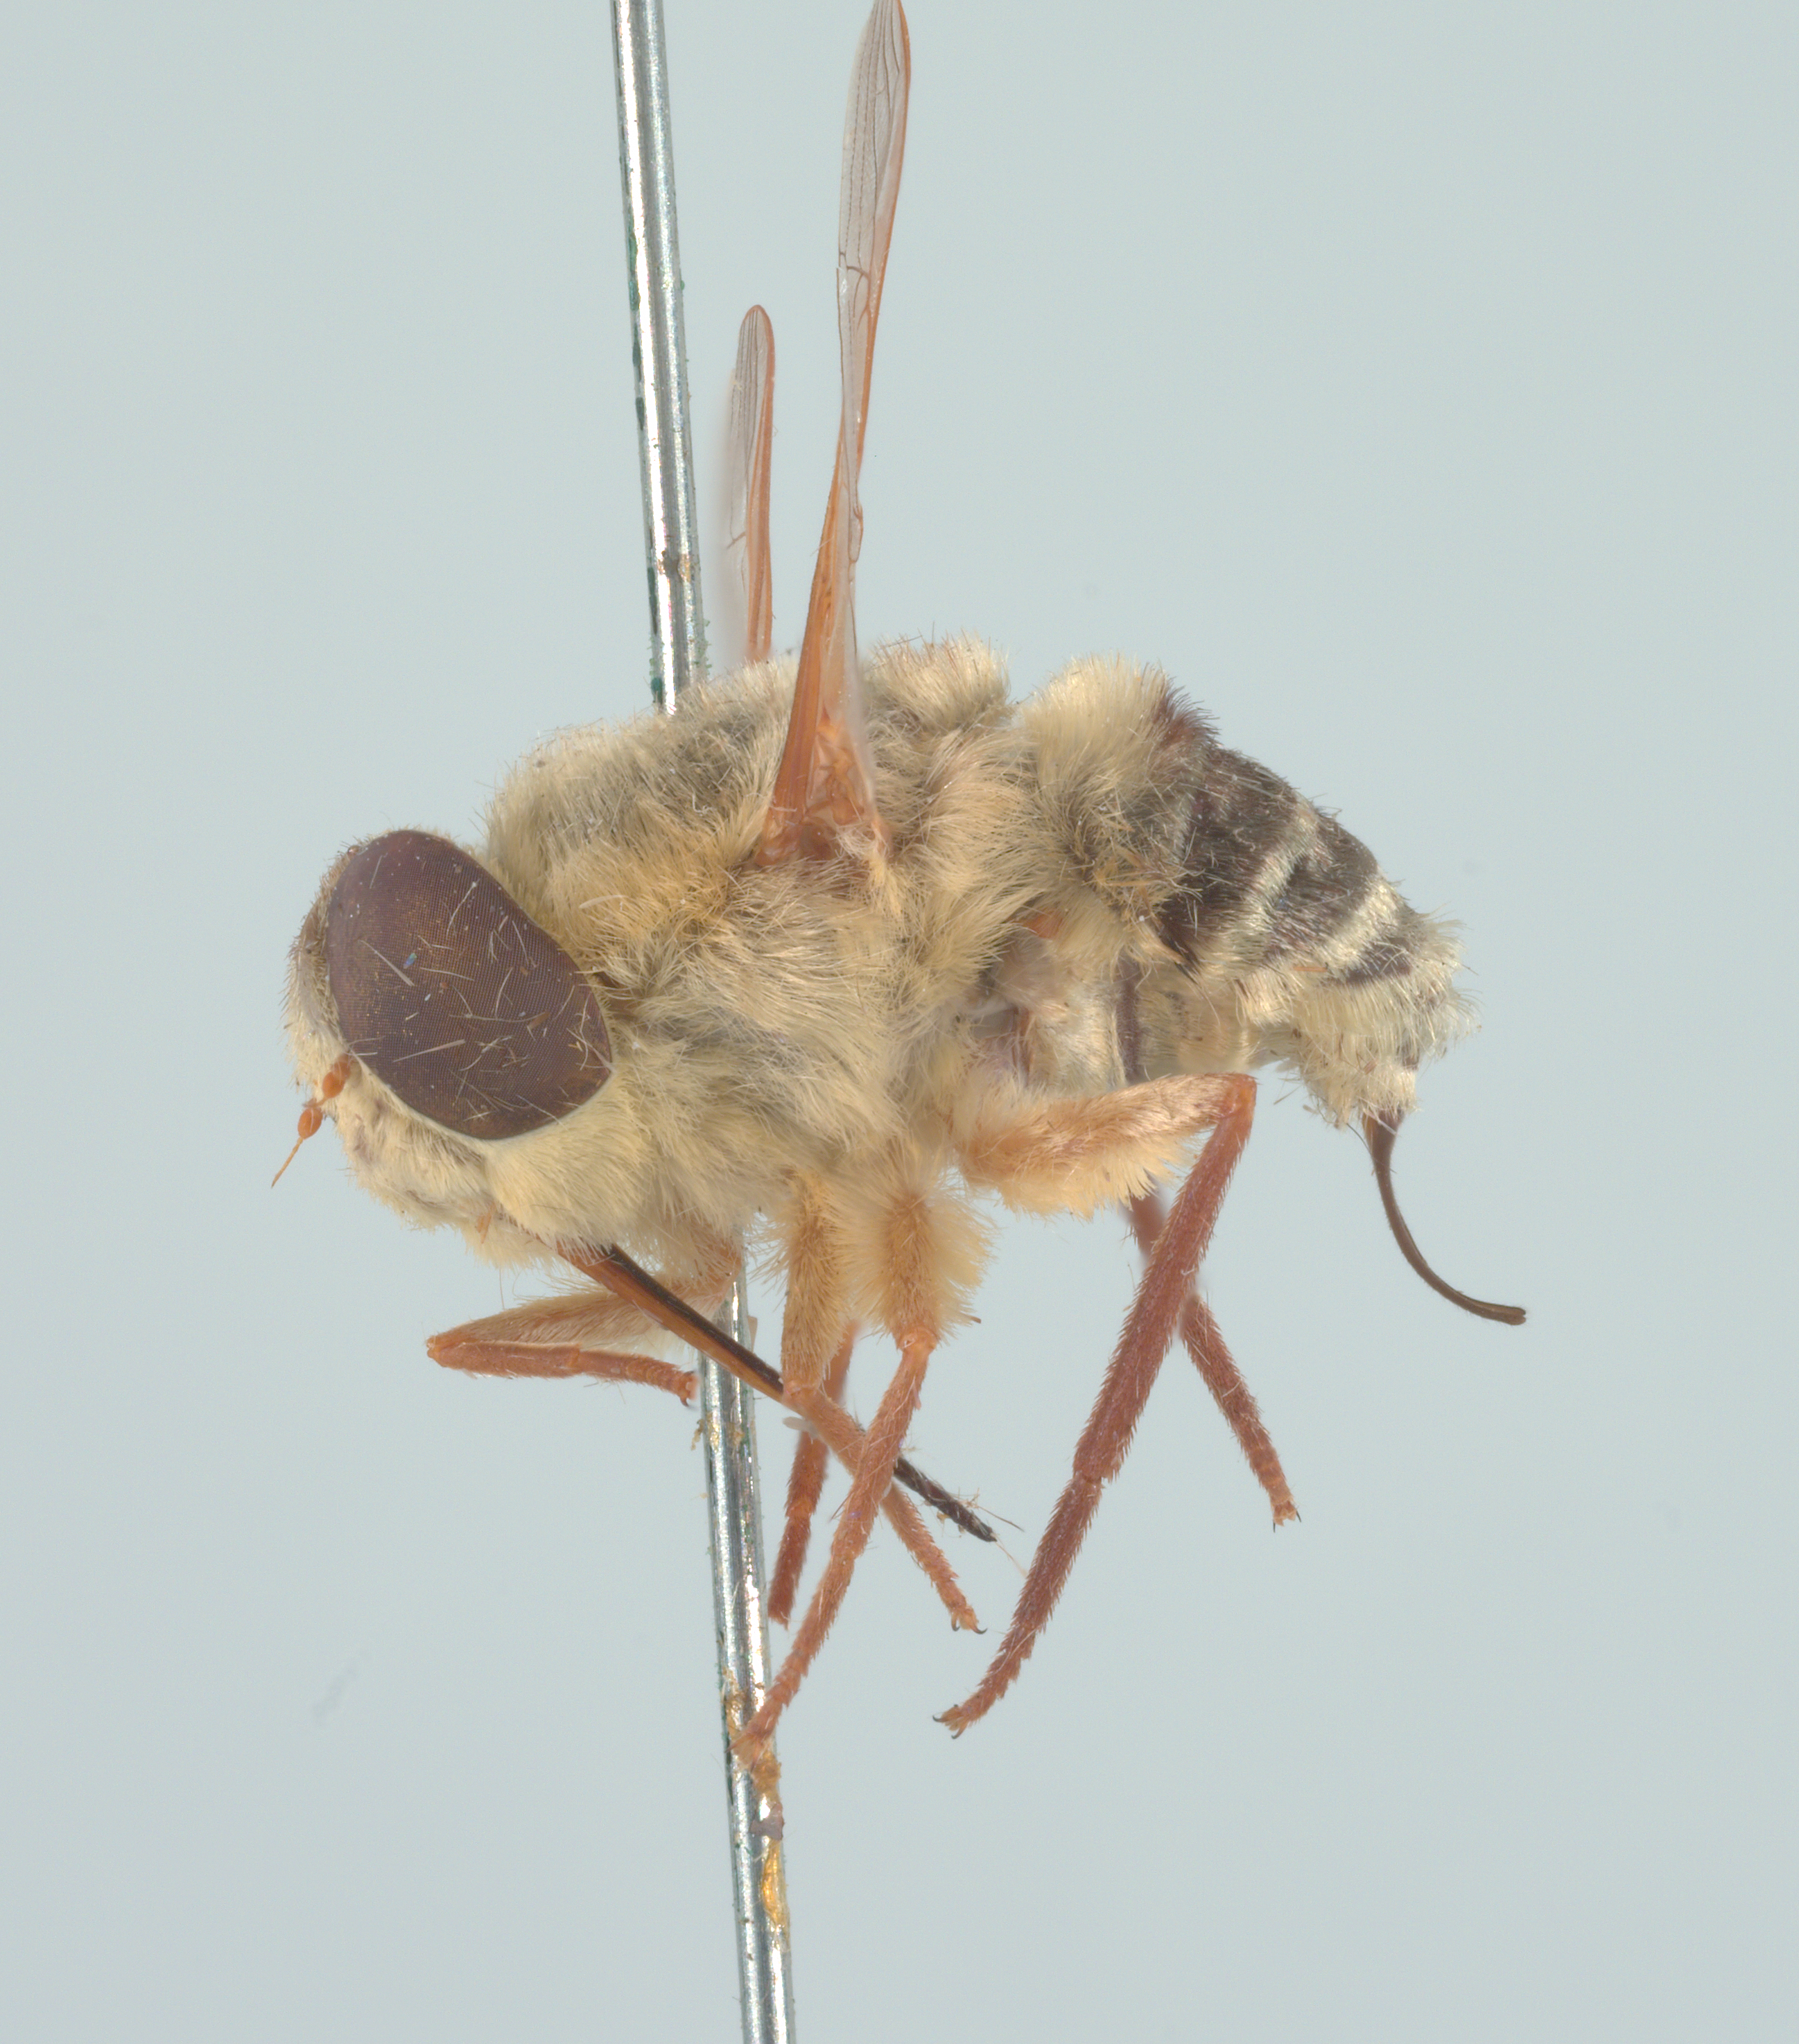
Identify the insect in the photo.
Neorhynchocephalus volaticus
